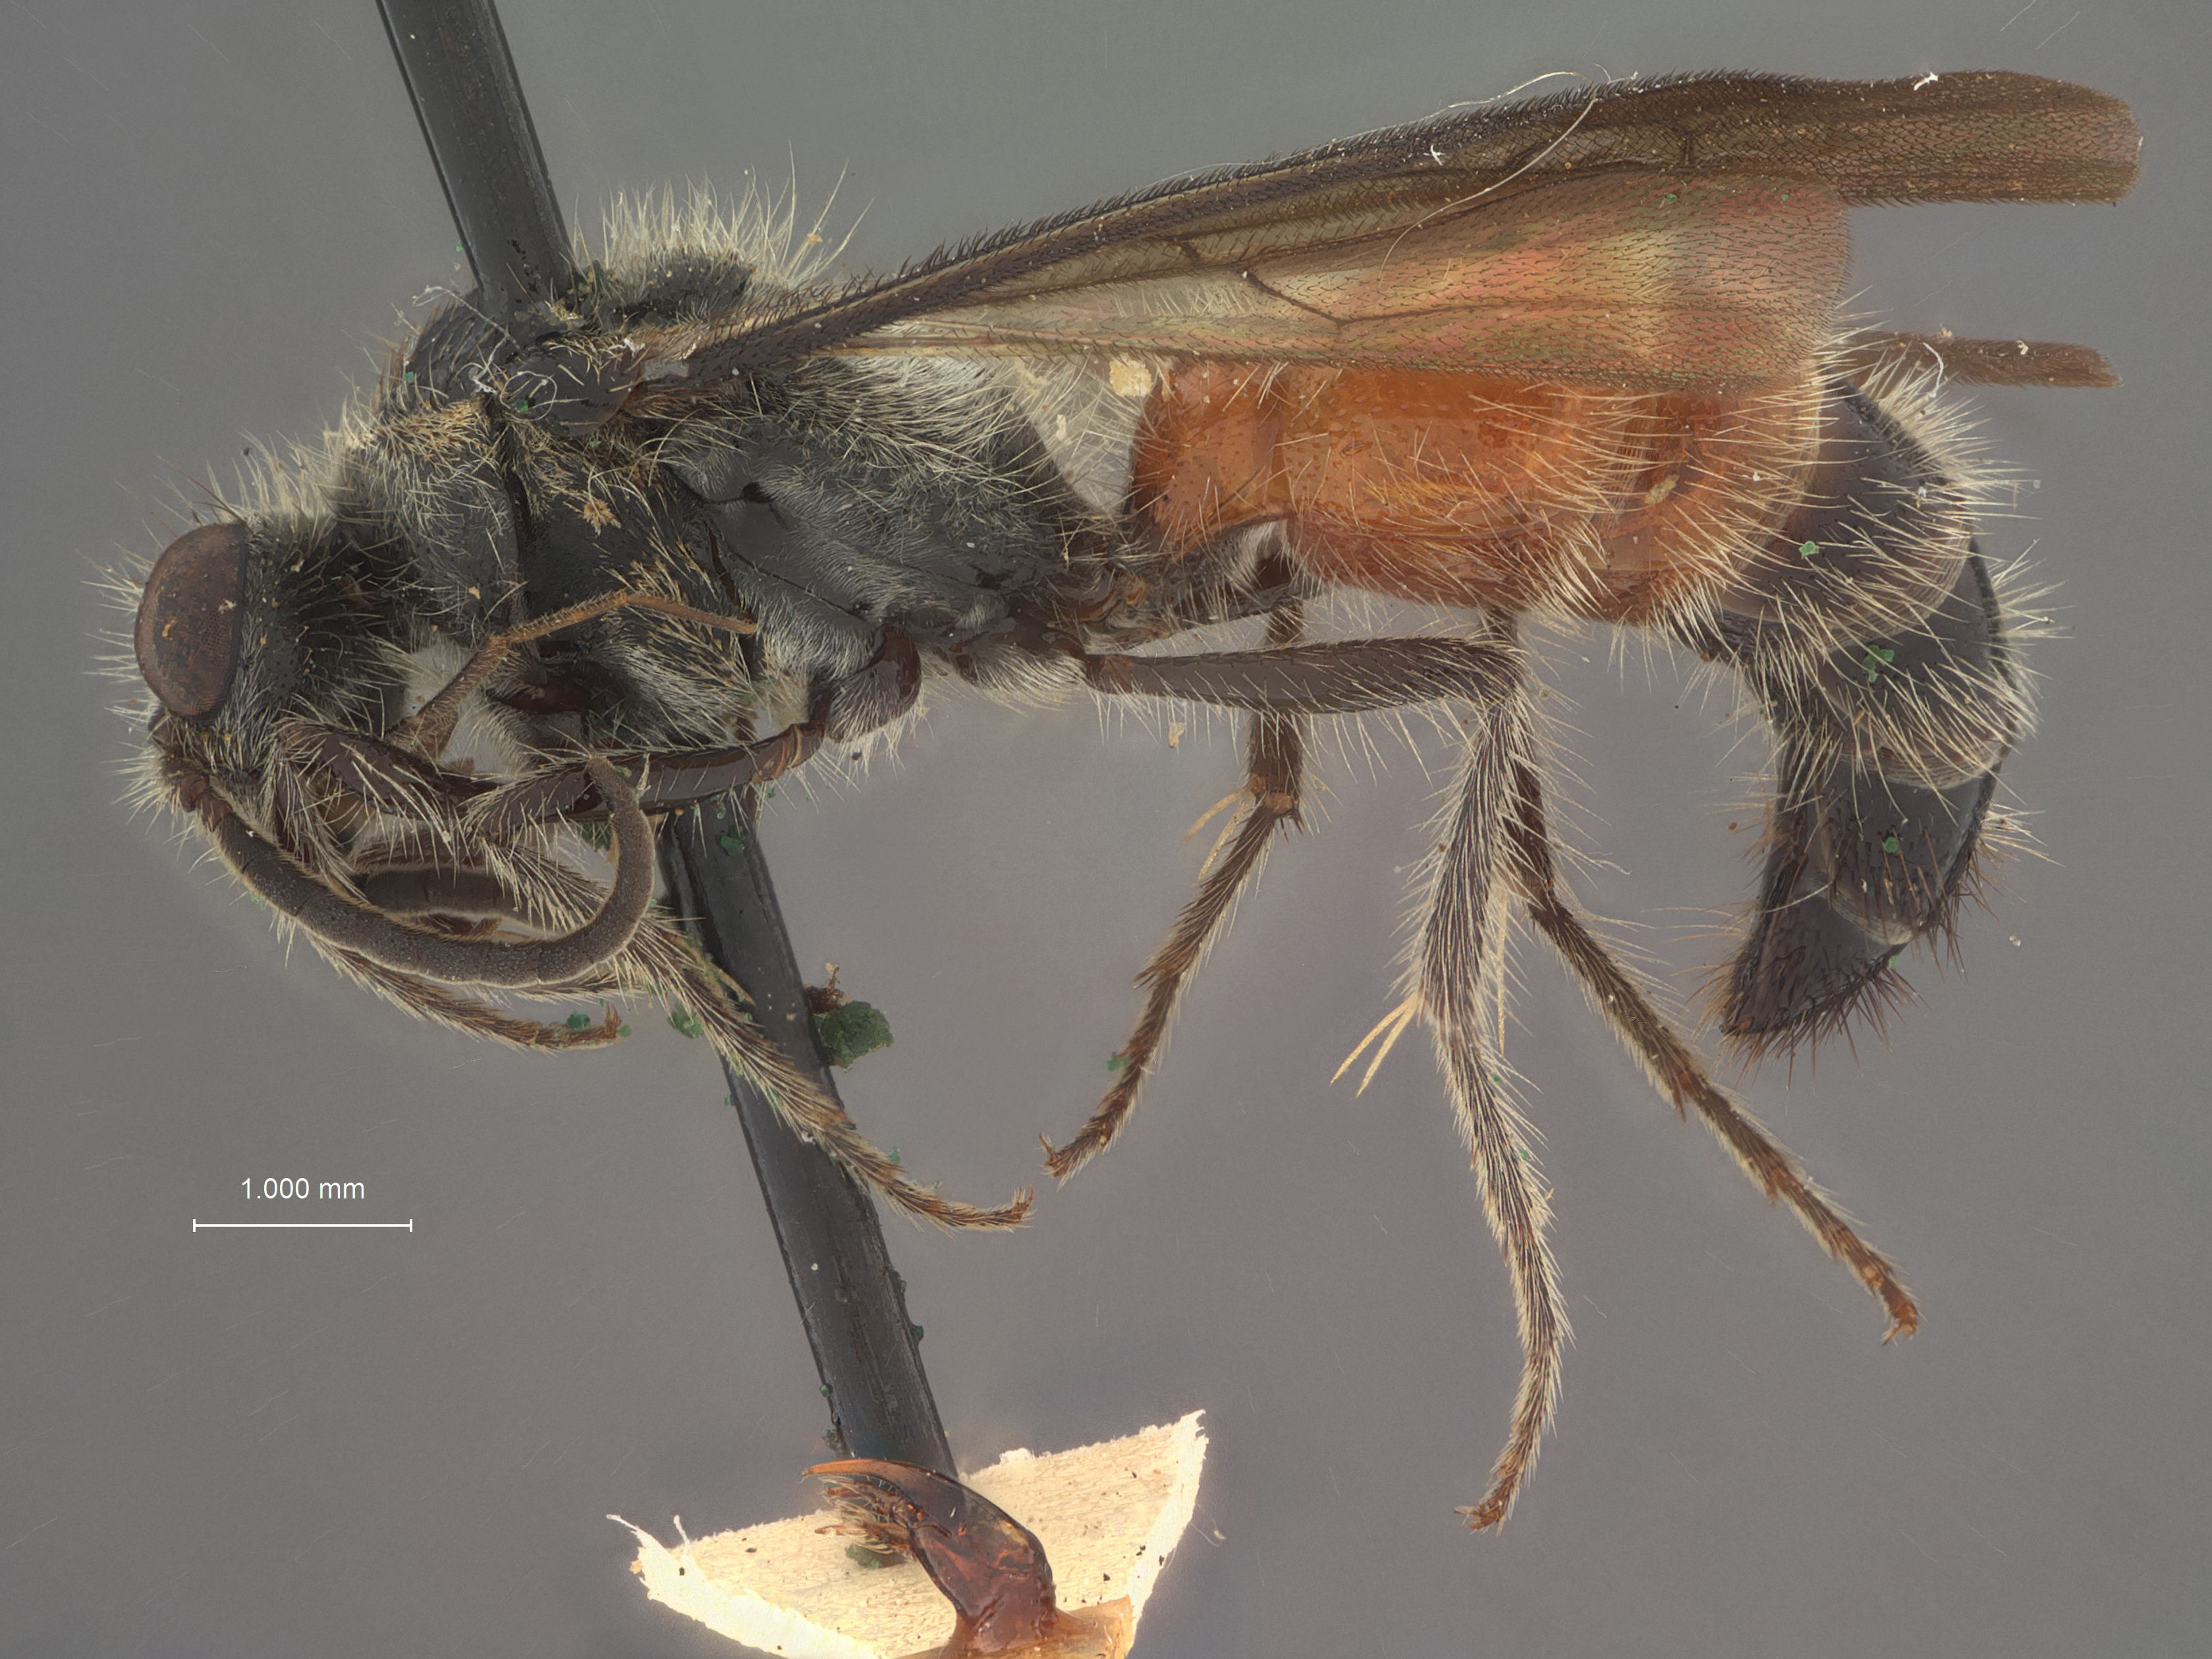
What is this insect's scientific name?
Timulla fortuita
